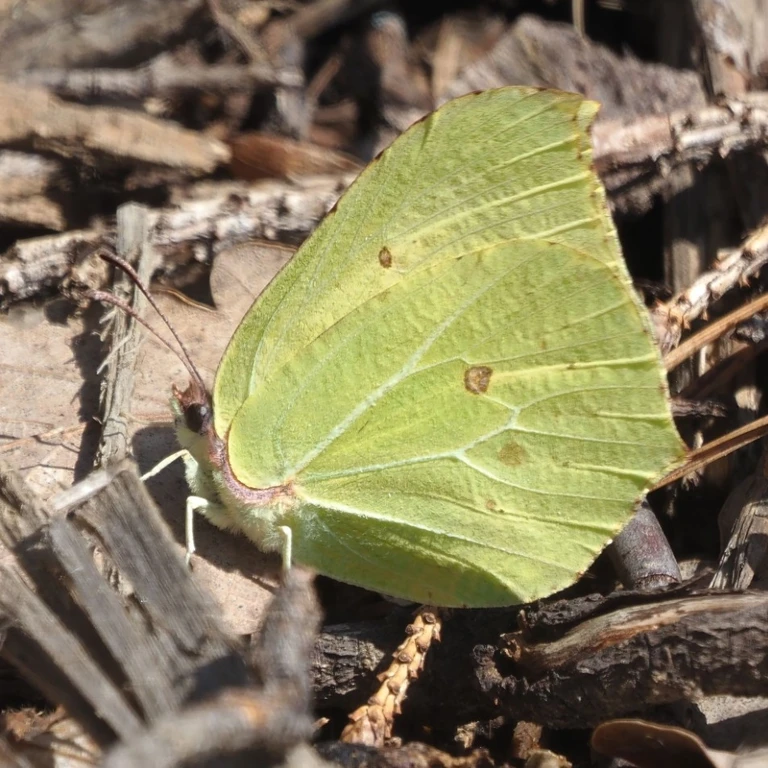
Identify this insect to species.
Gonepteryx rhamni
